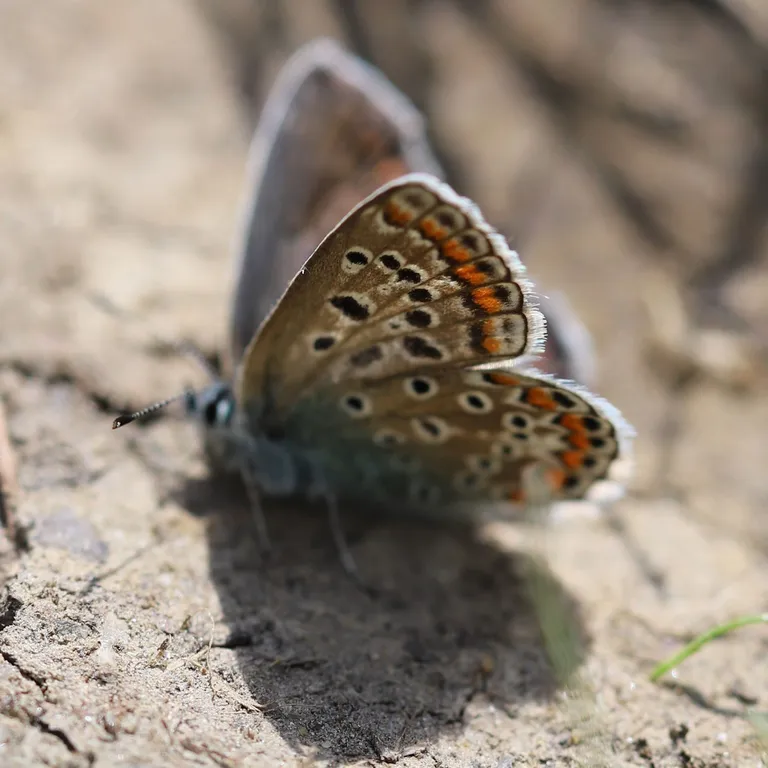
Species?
Polyommatus icarus
